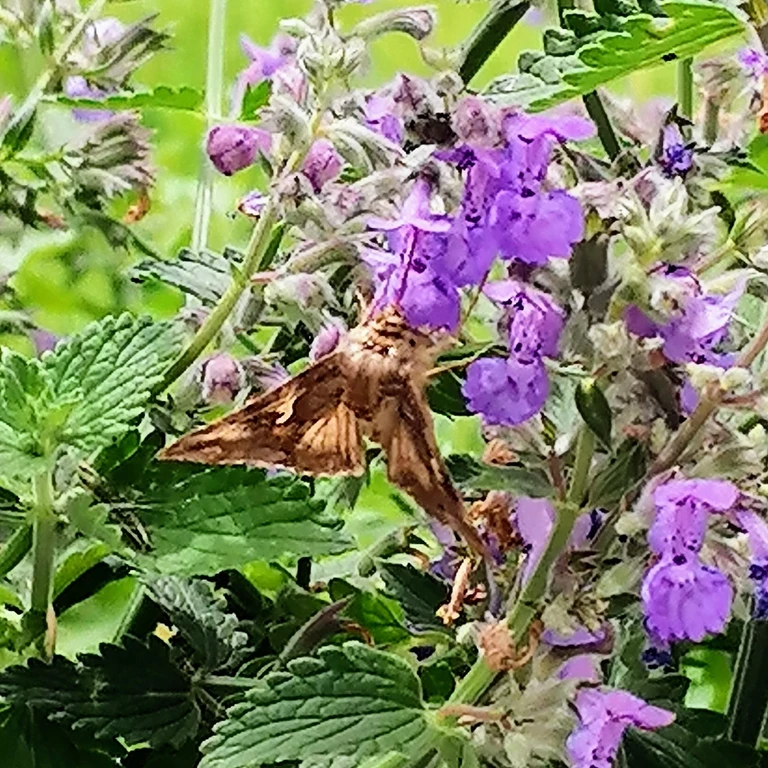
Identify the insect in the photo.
Autographa gamma
